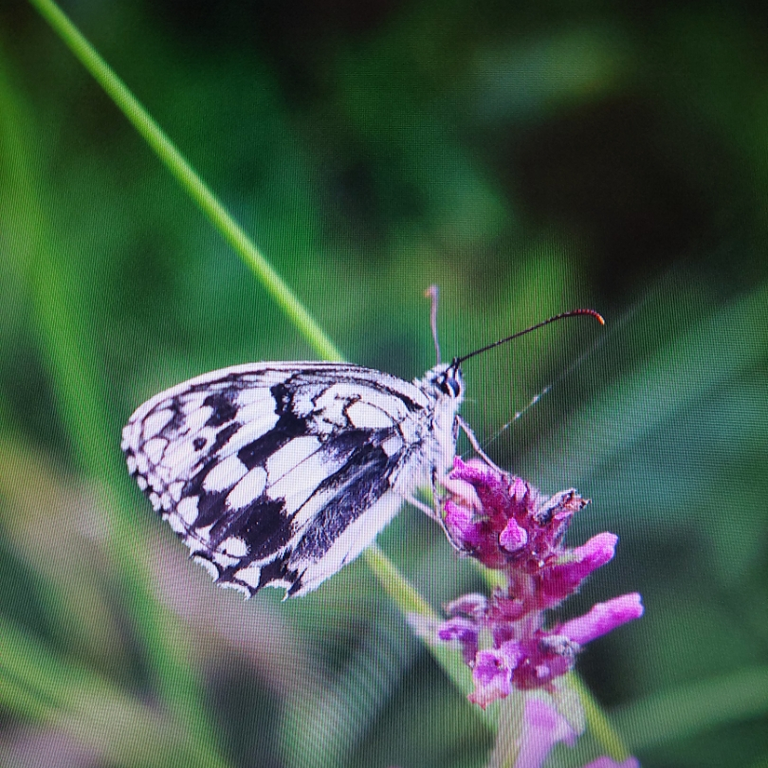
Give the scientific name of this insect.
Melanargia galathea
